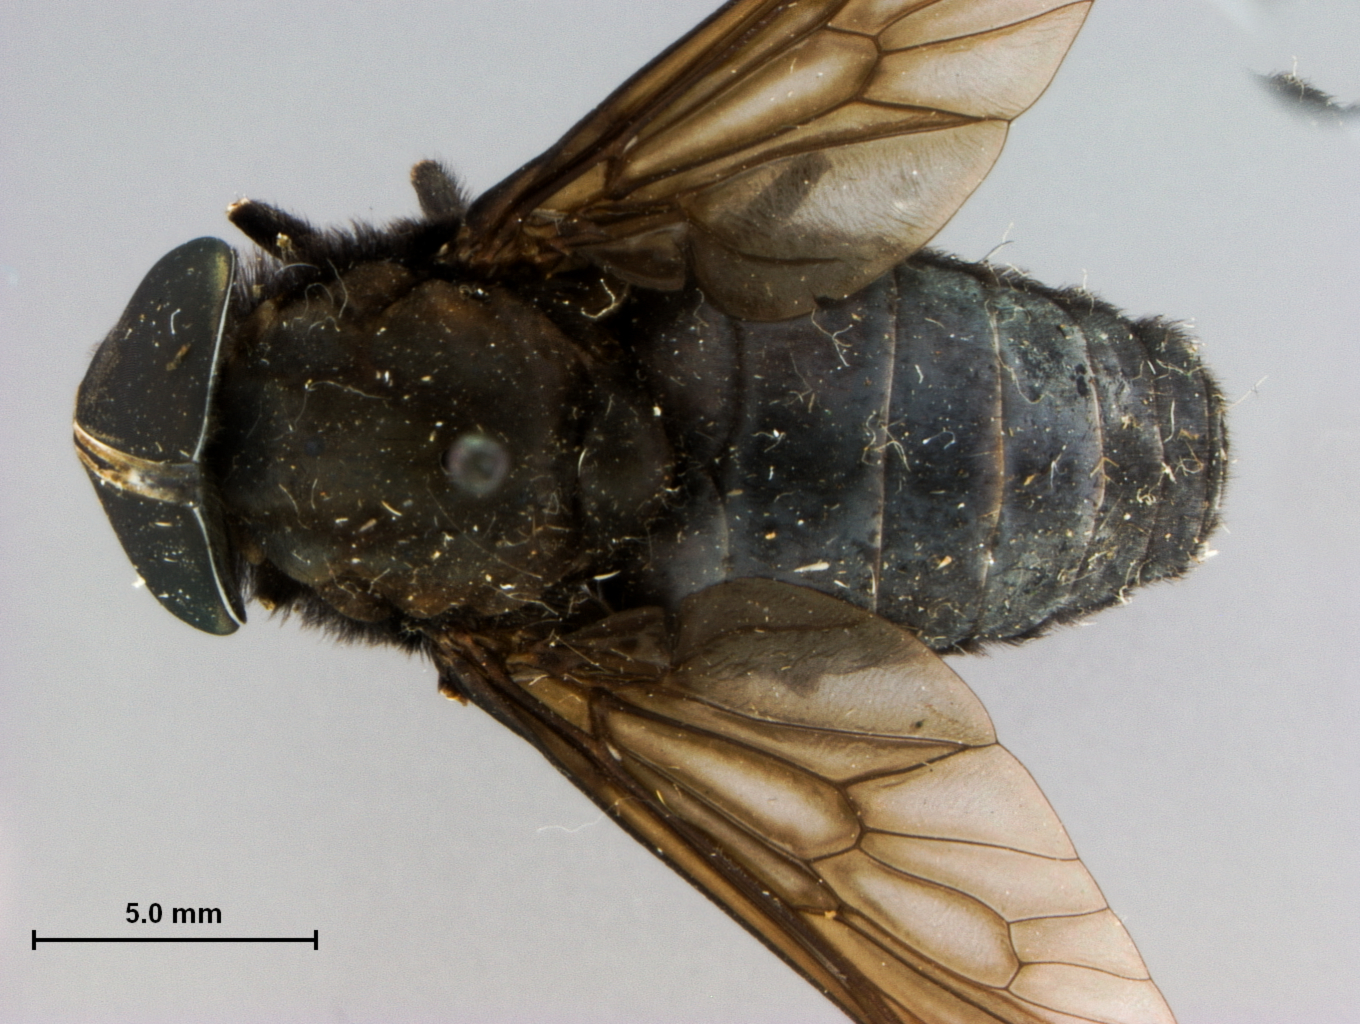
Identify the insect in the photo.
Tabanus morbosus
